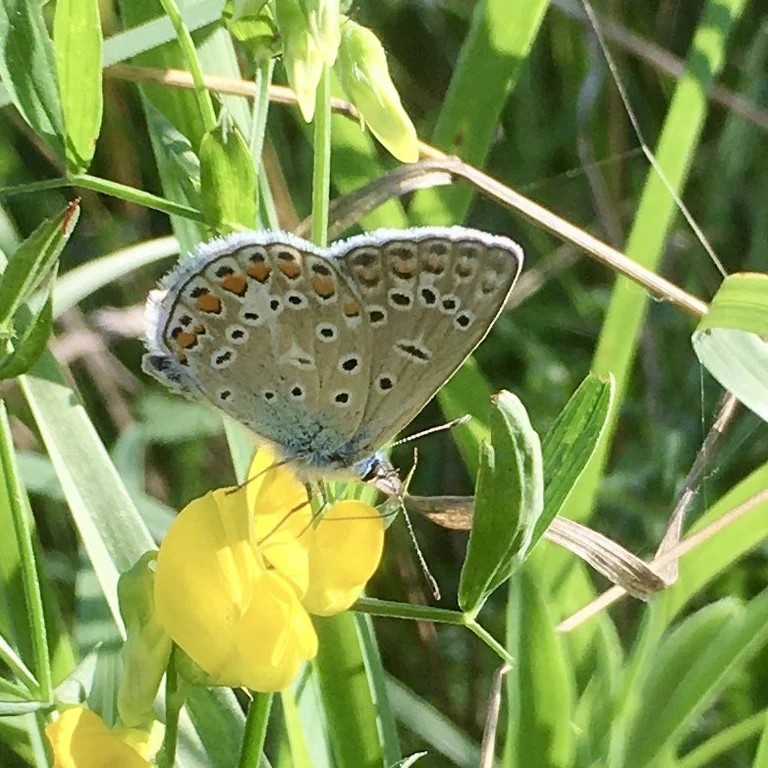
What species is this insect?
Polyommatus icarus
